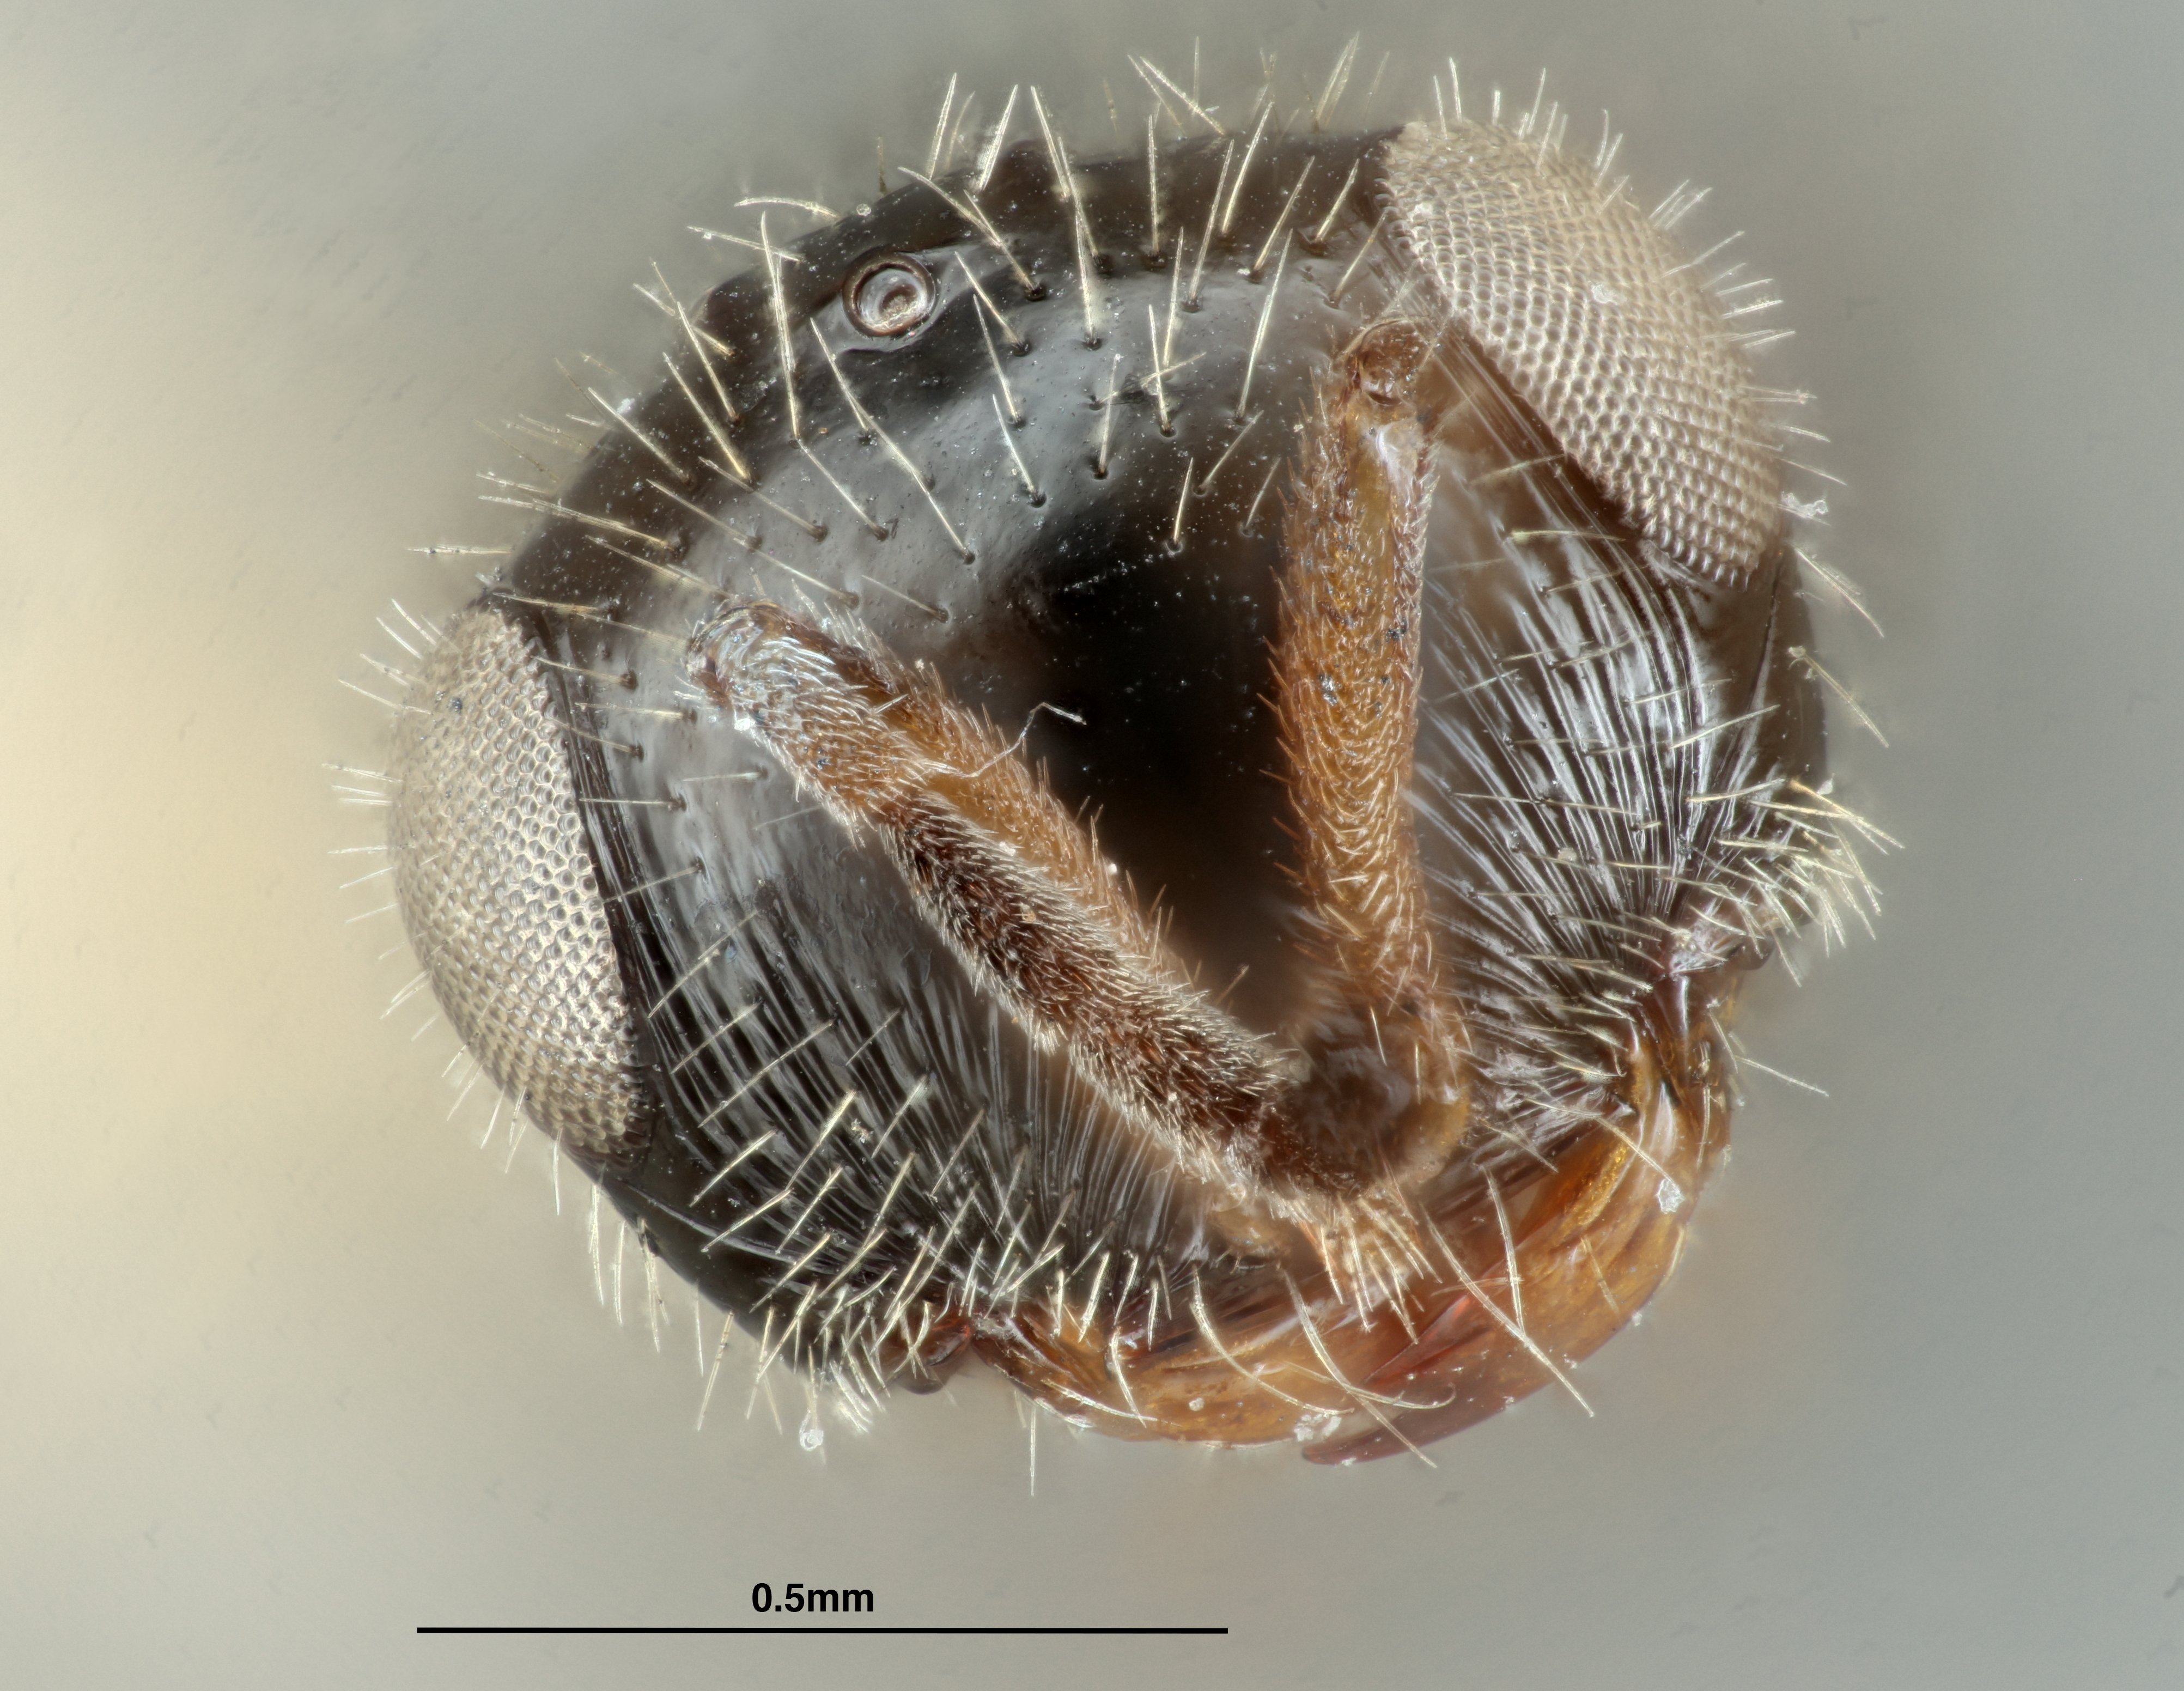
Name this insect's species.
Teleas terricola
